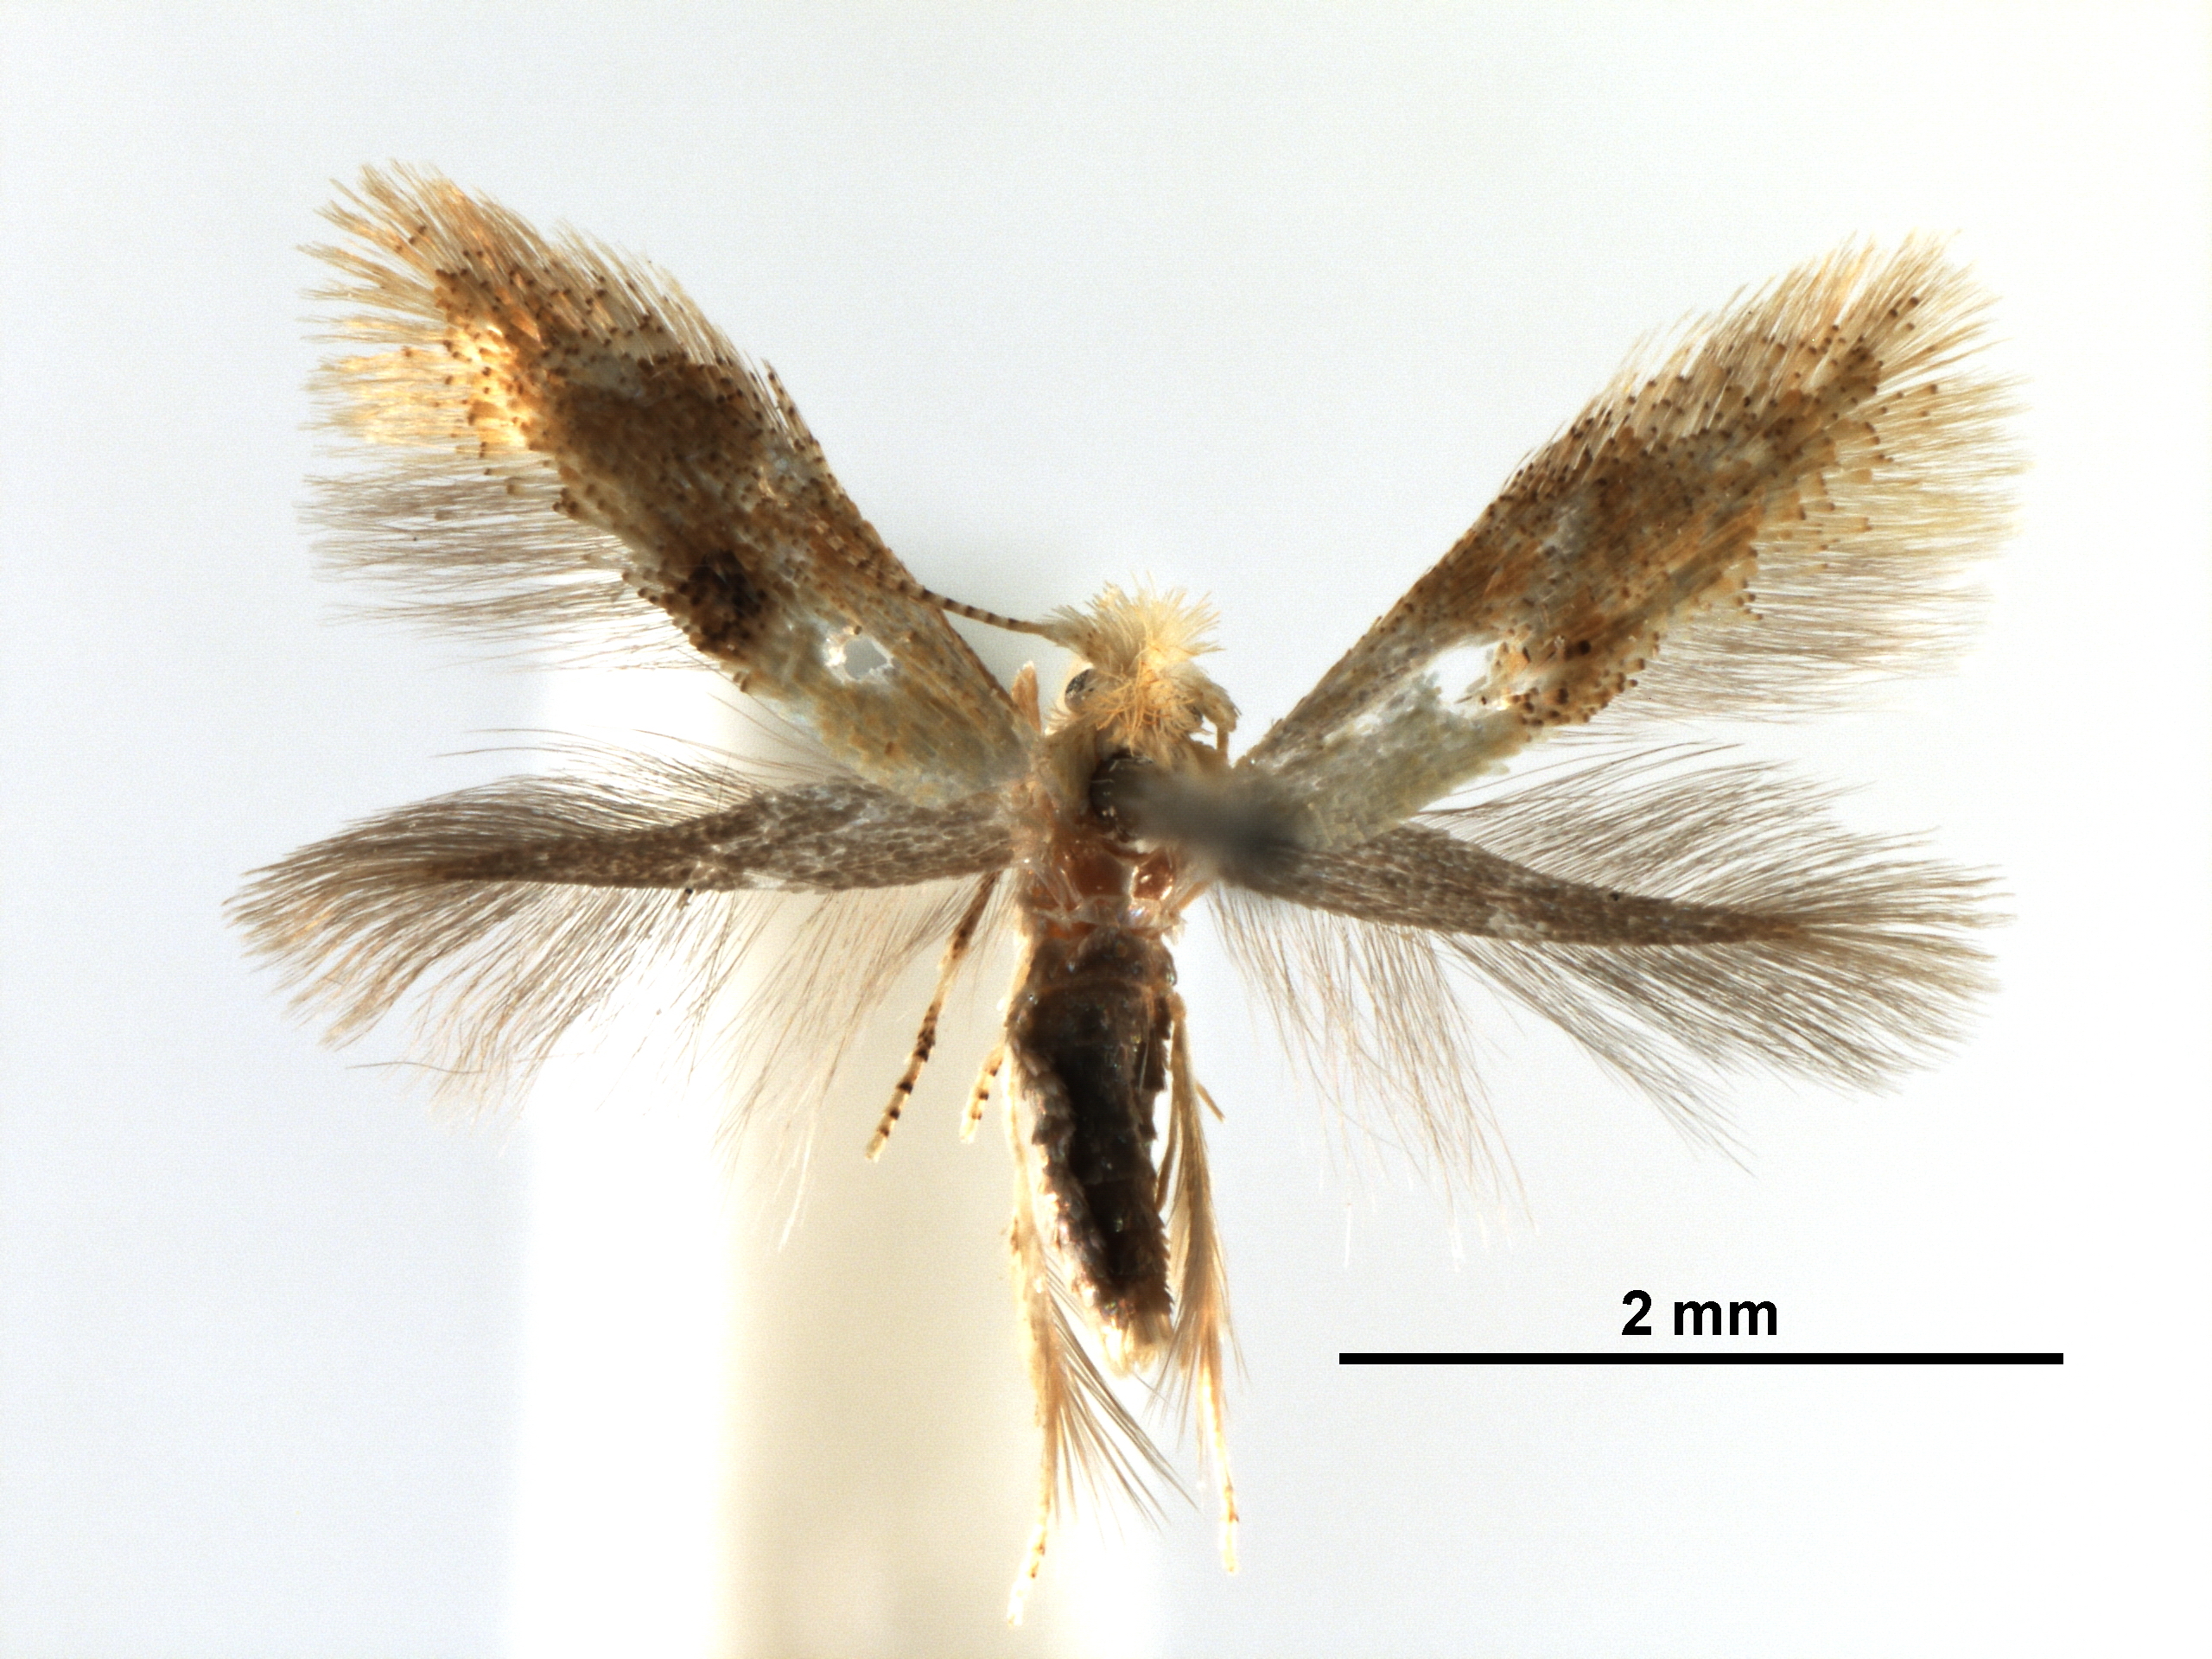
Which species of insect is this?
Bucculatrix luteella
